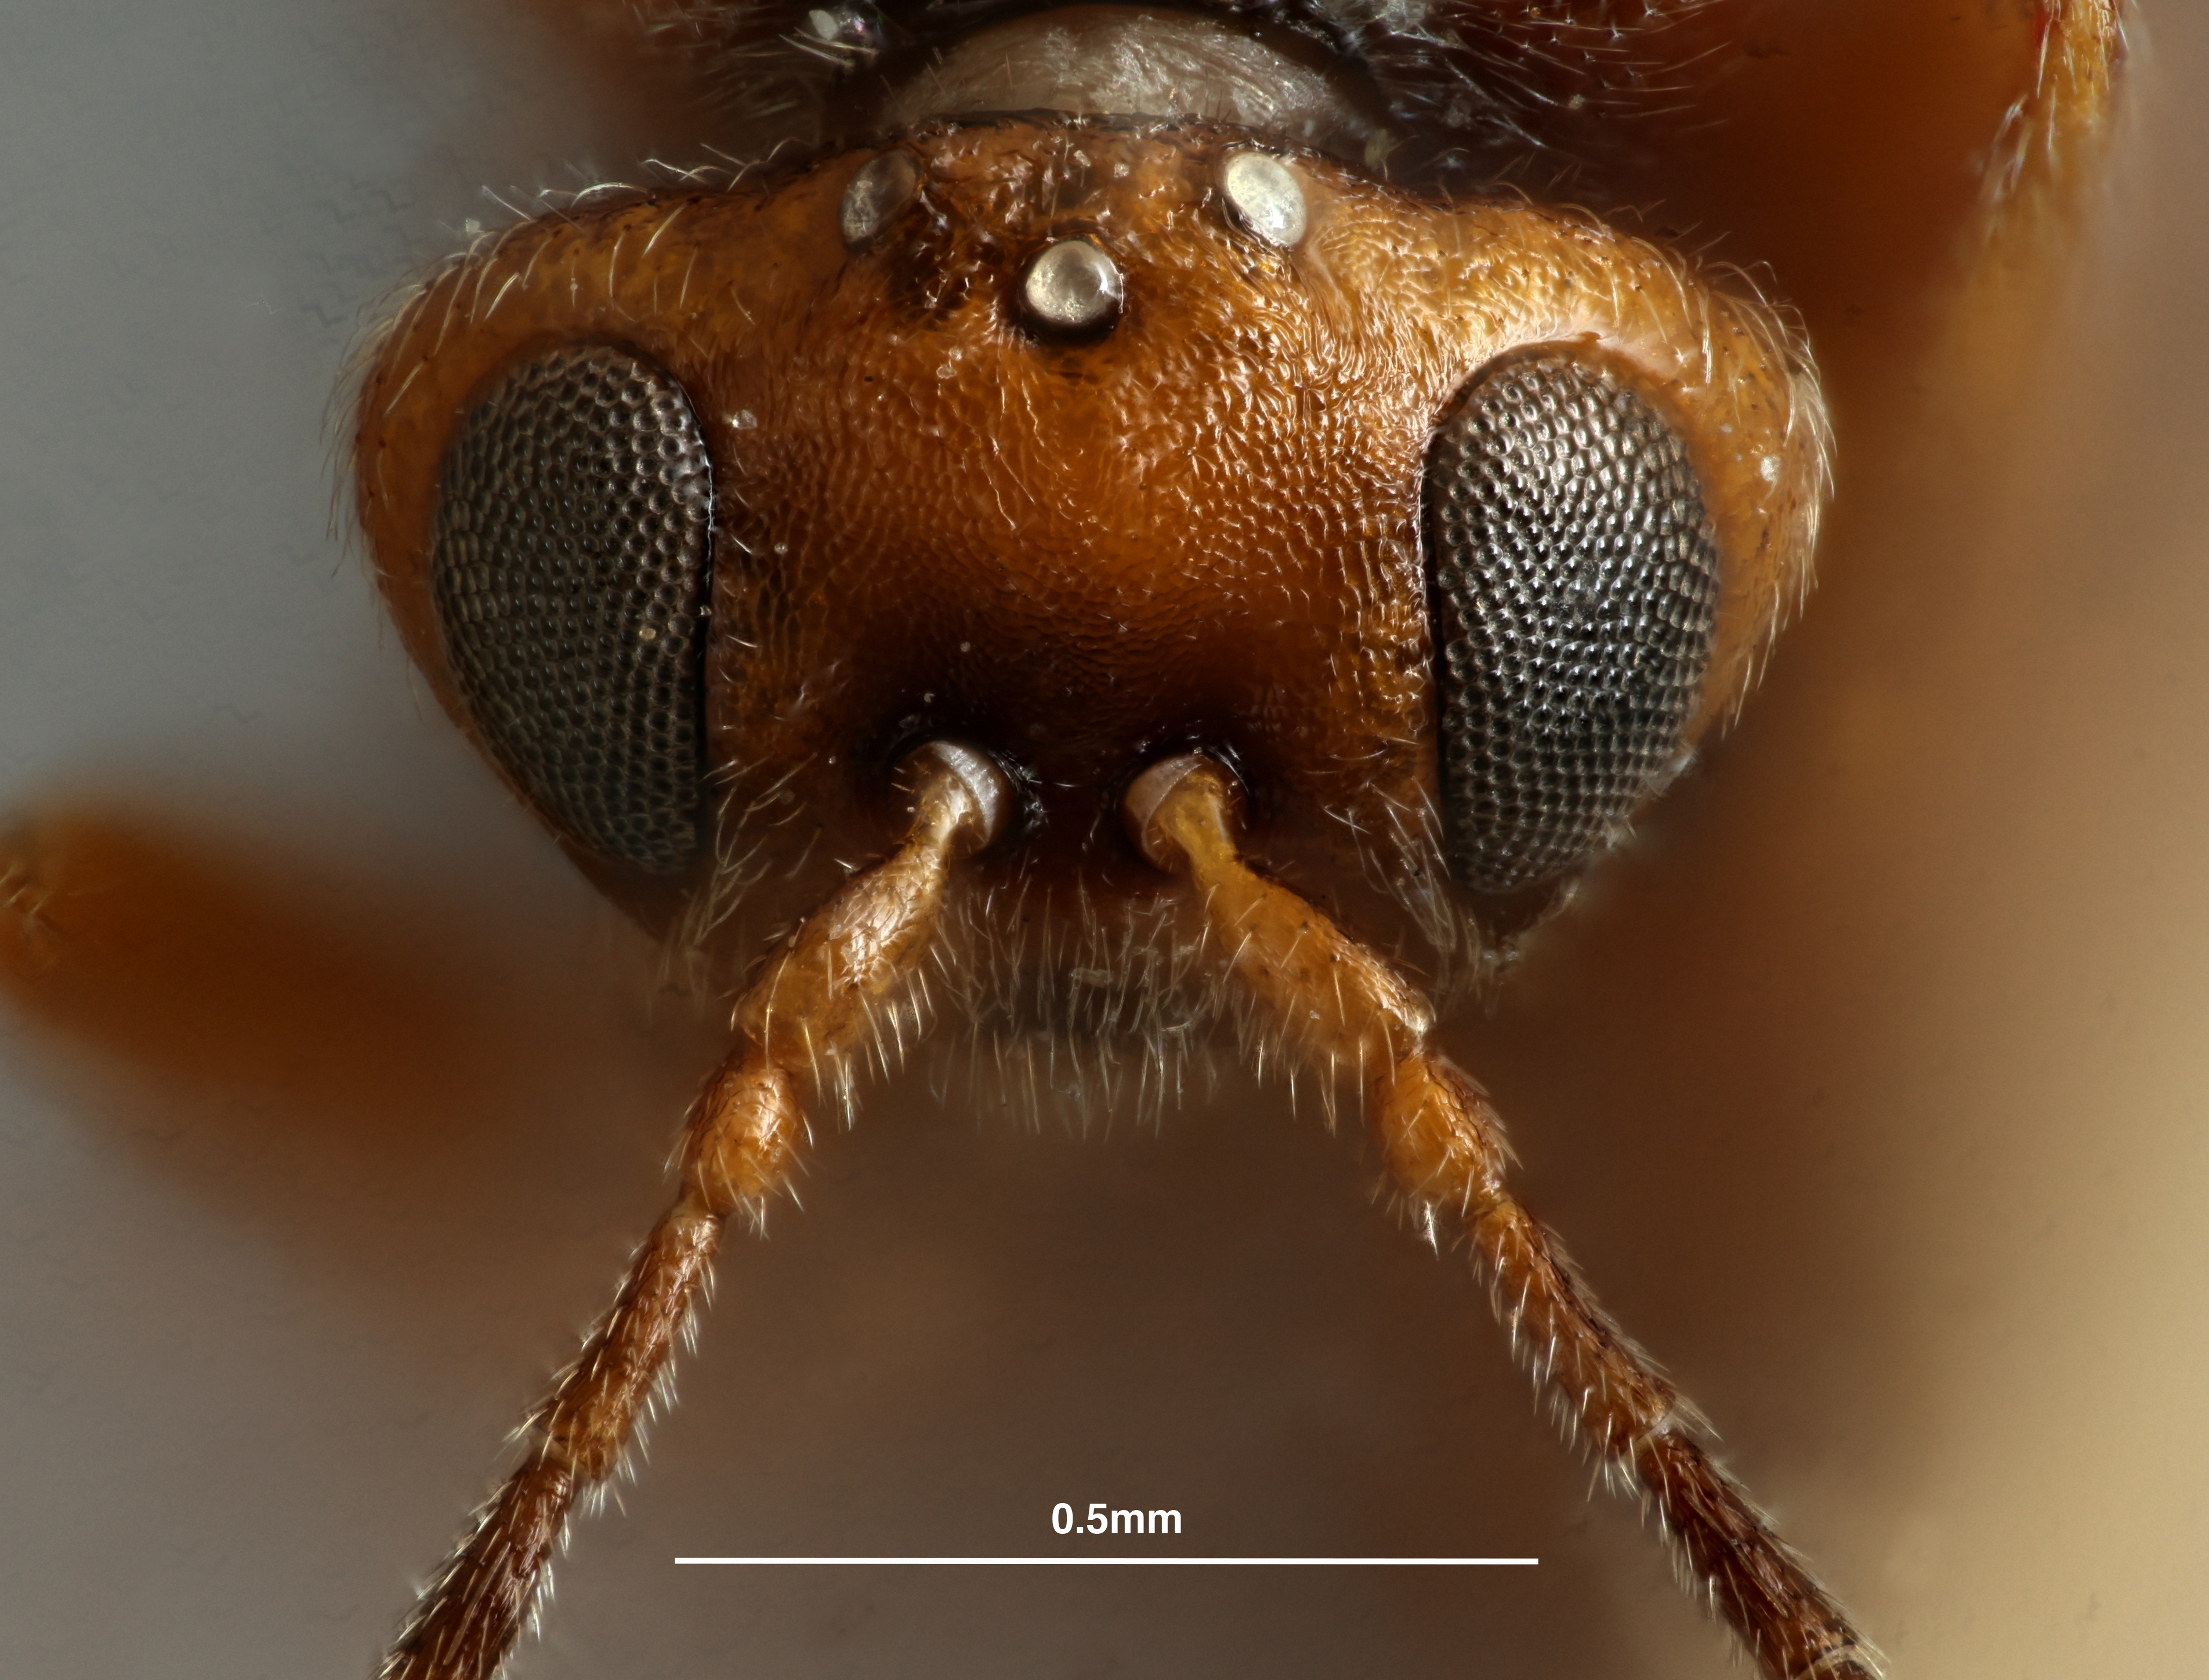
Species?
Andricus costatus
